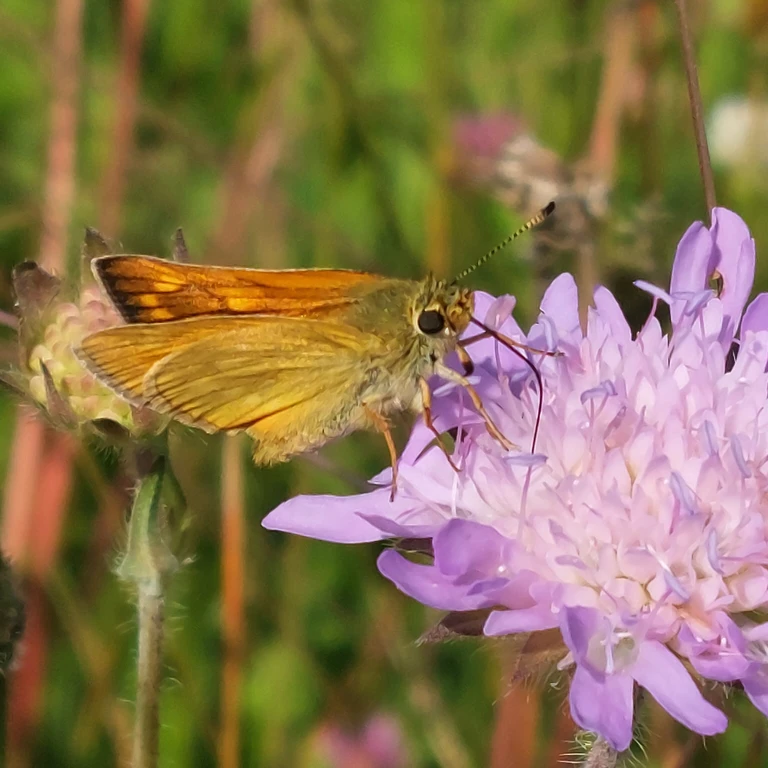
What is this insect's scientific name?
Ochlodes sylvanus (also Ochlodes venata)
